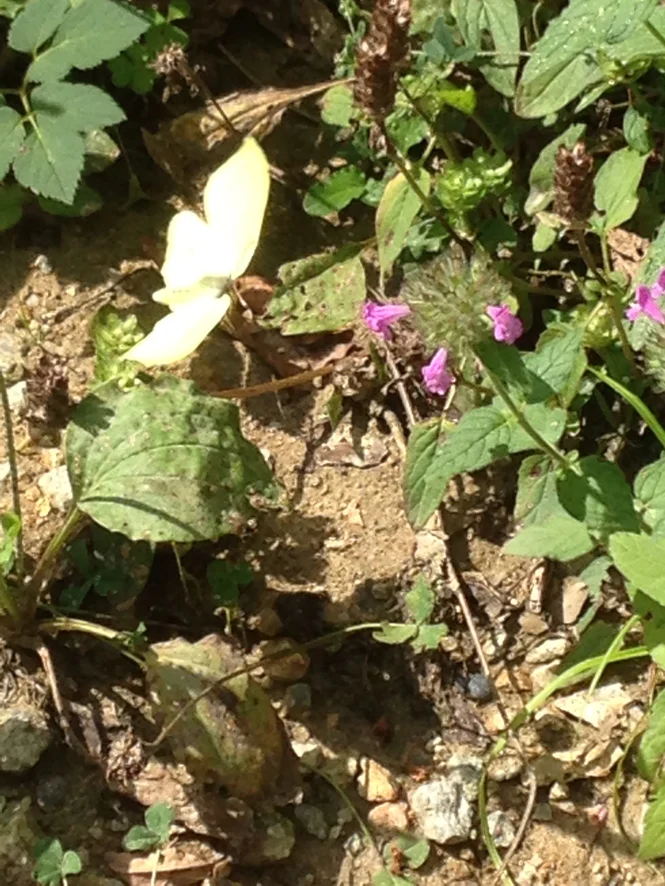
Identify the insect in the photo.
Gonepteryx rhamni
